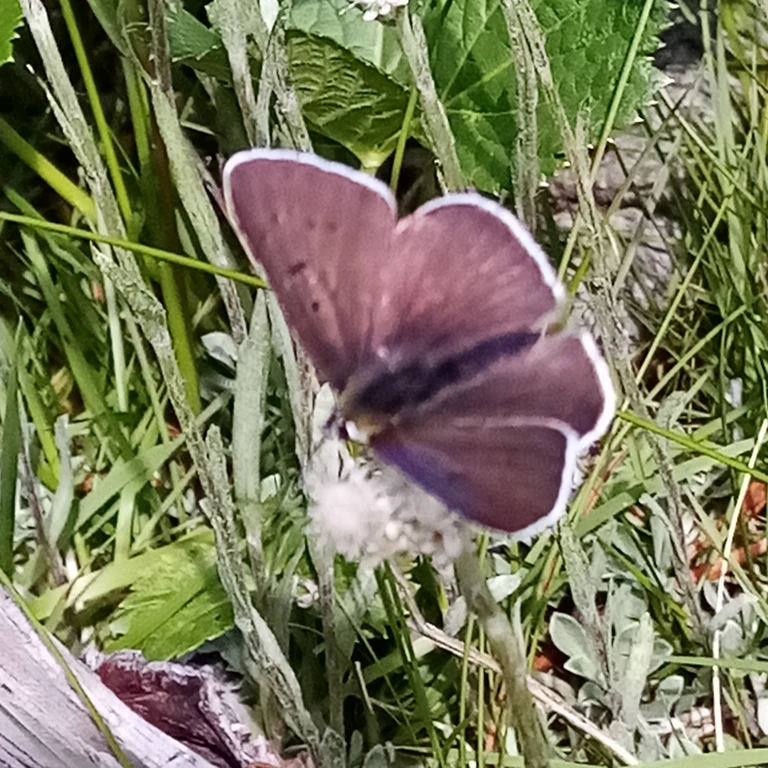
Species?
Lycaena tityrus (also Loweia tityrus)
